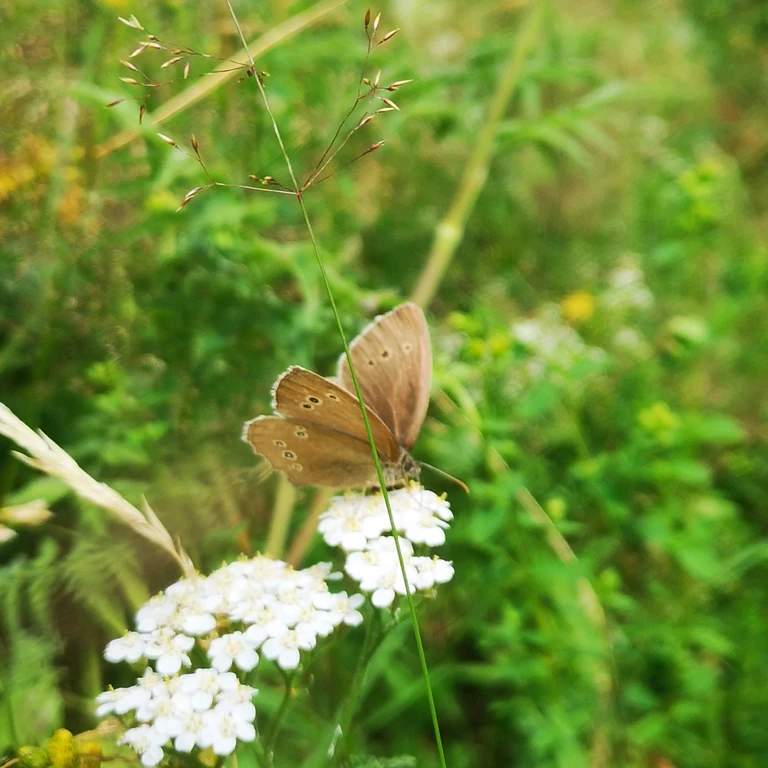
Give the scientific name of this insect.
Aphantopus hyperantus
